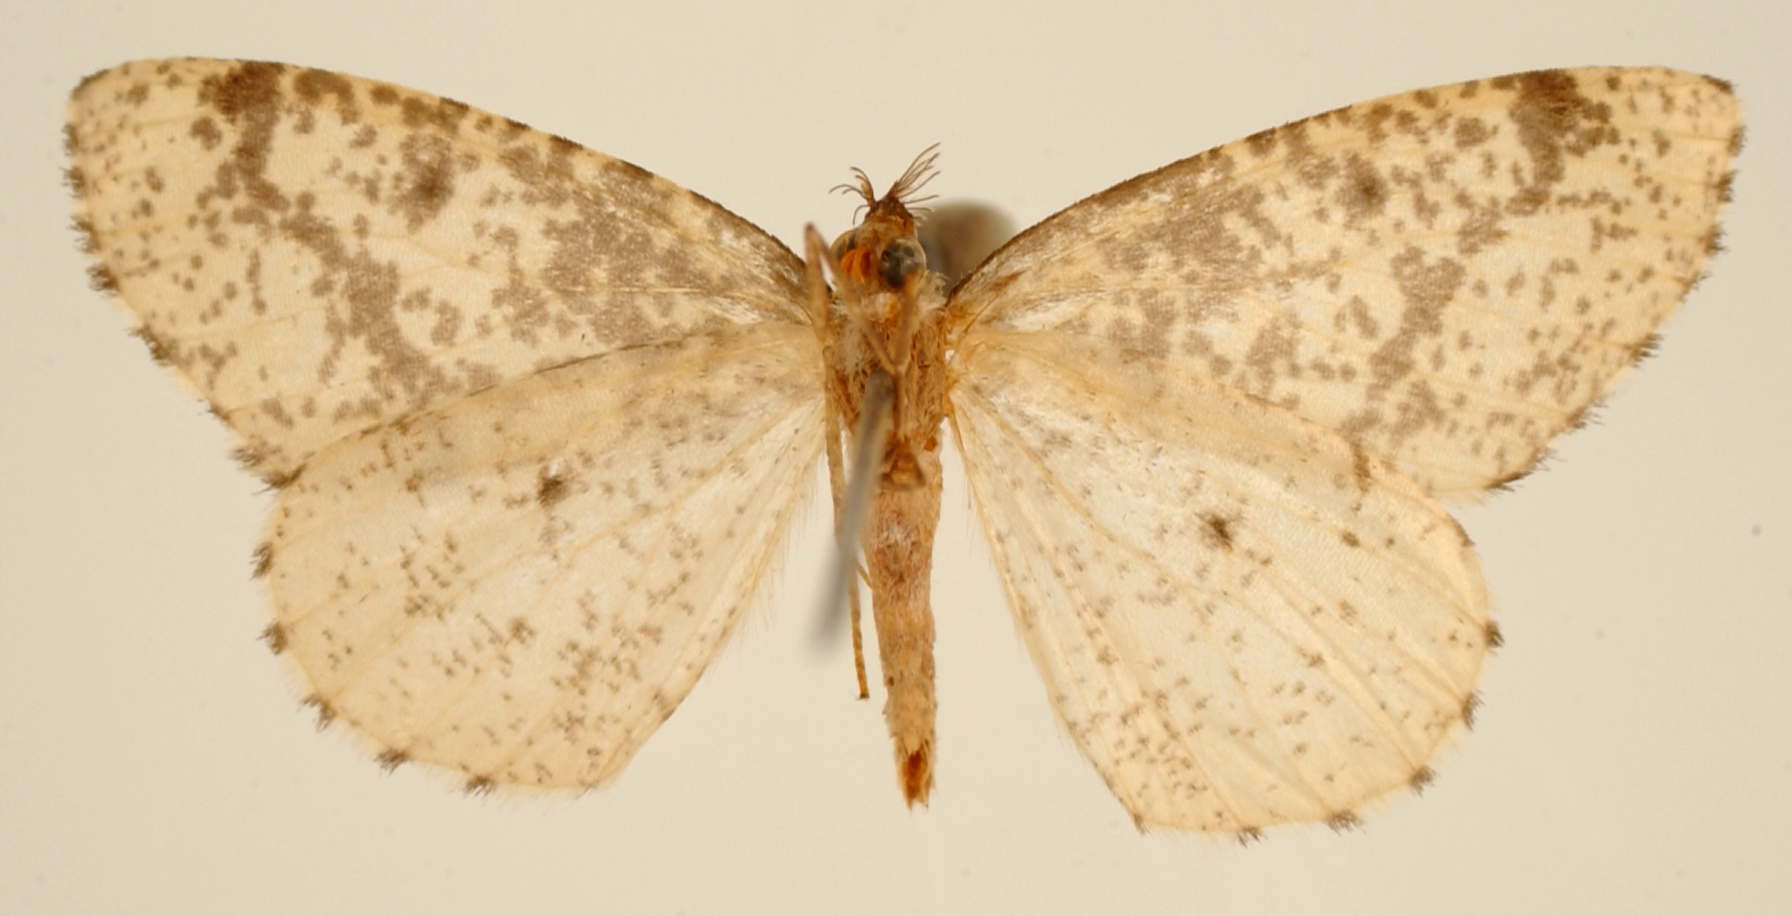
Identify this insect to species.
Ellopia vicinaria
